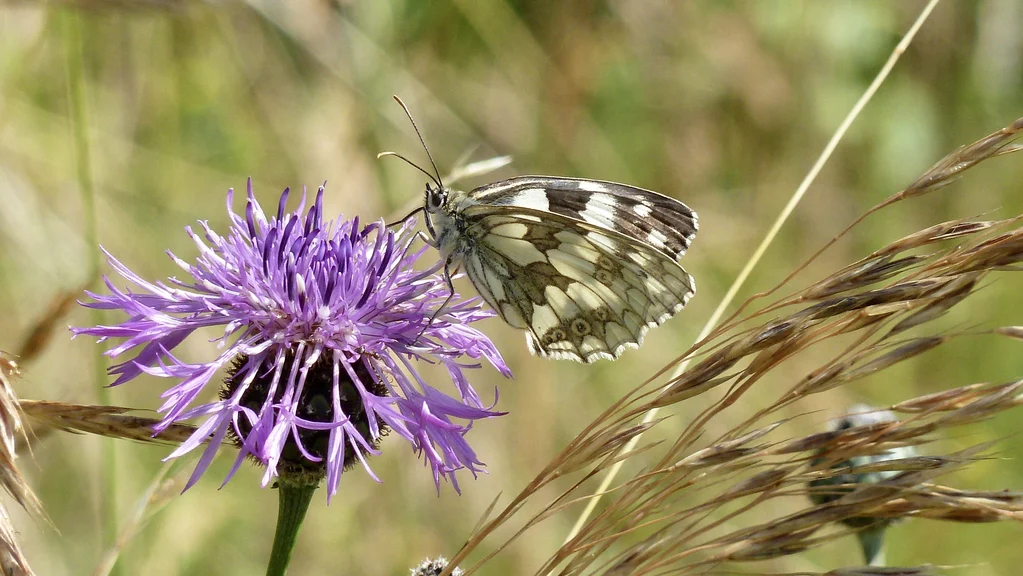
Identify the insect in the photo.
Melanargia galathea
